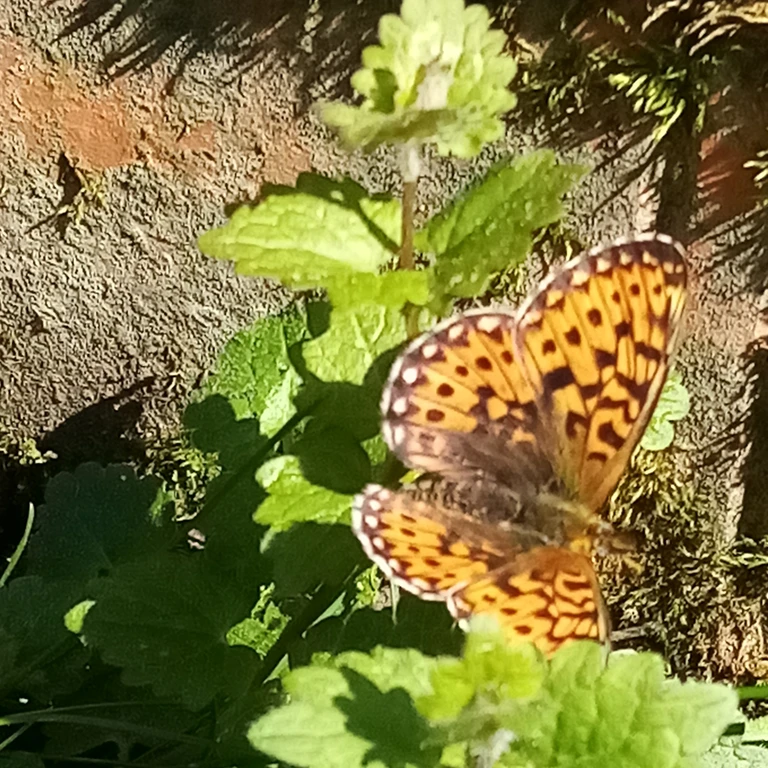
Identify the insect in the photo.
Boloria euphrosyne (also Clossiana euphrosyne)
